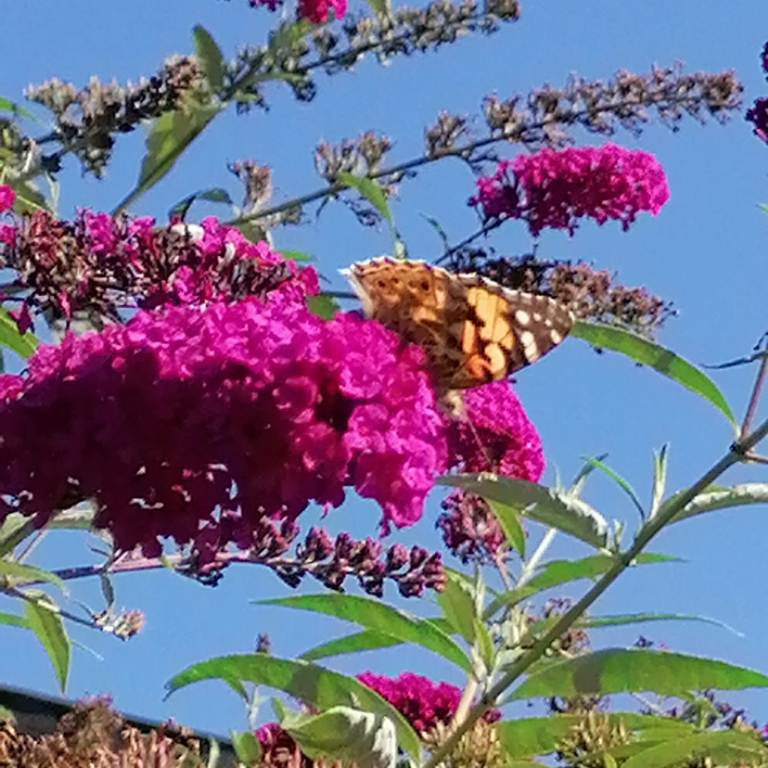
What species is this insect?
Vanessa cardui
